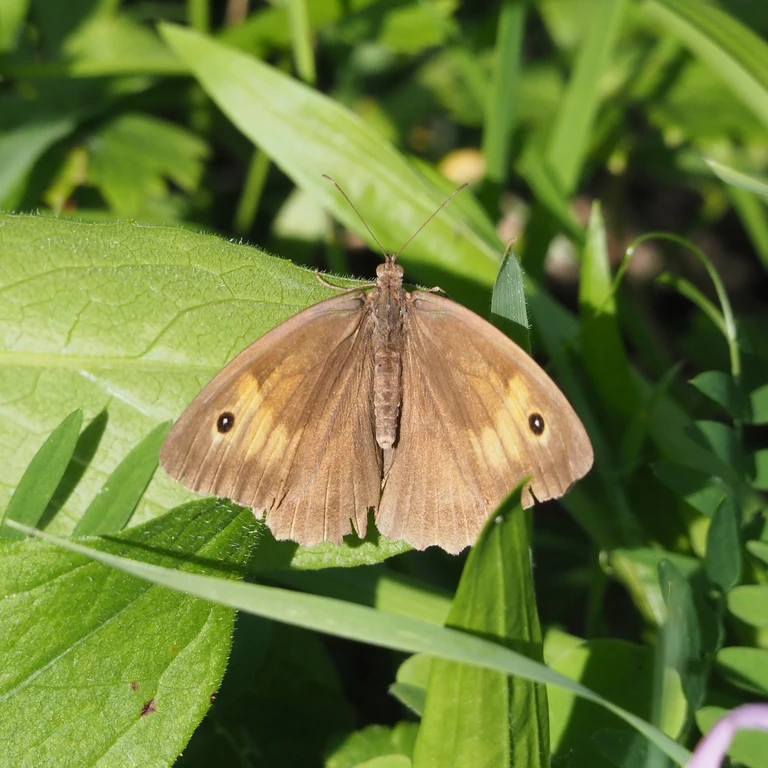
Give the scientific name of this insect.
Maniola jurtina
